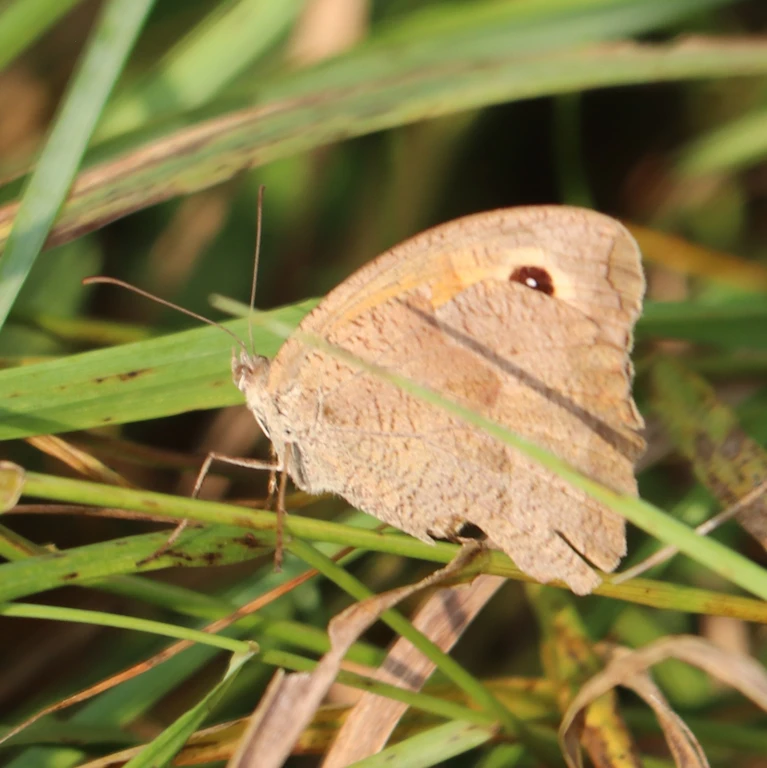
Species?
Maniola jurtina
